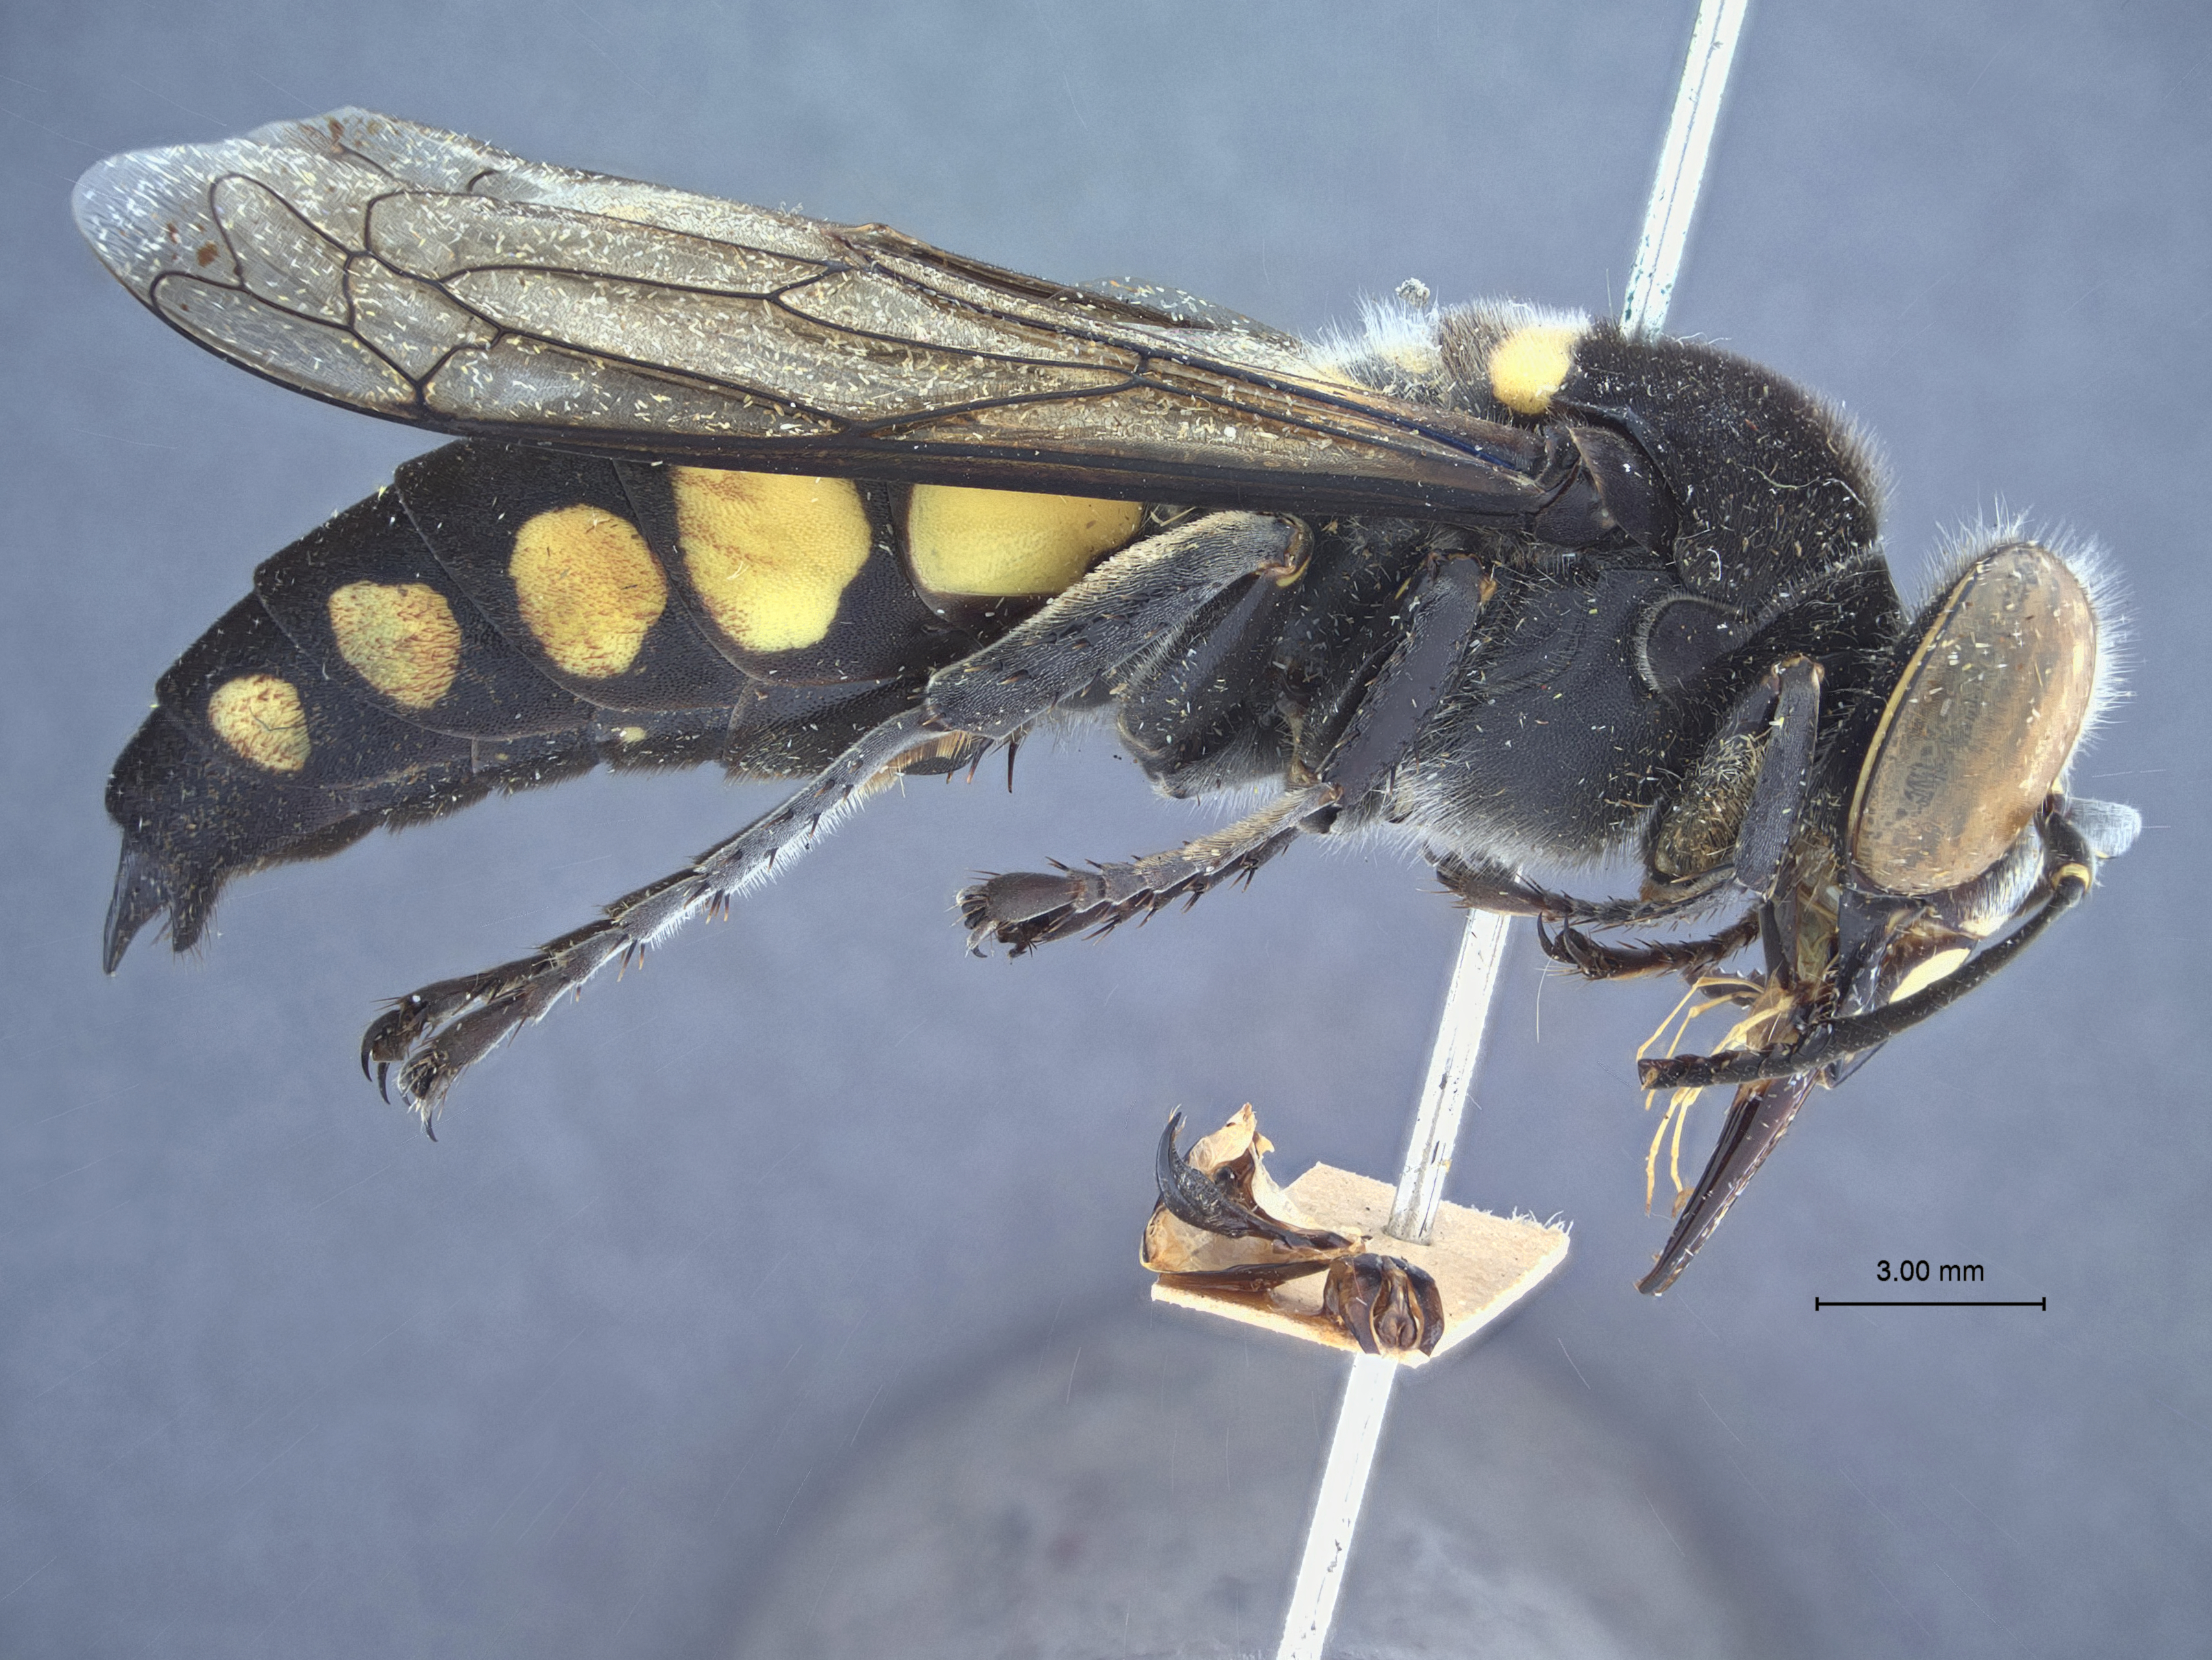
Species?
Stictia trifasciata
